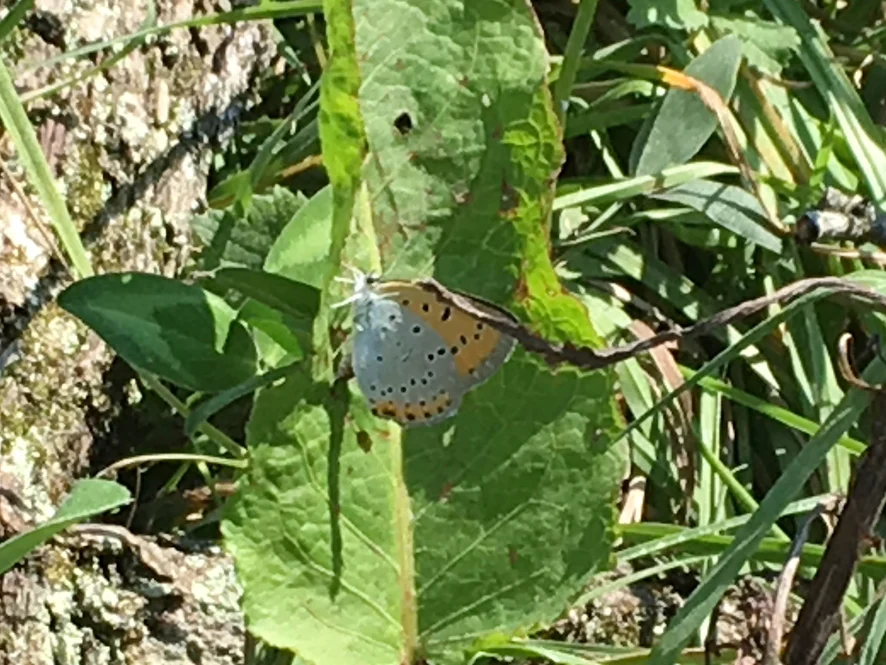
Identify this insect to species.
Lycaena dispar
